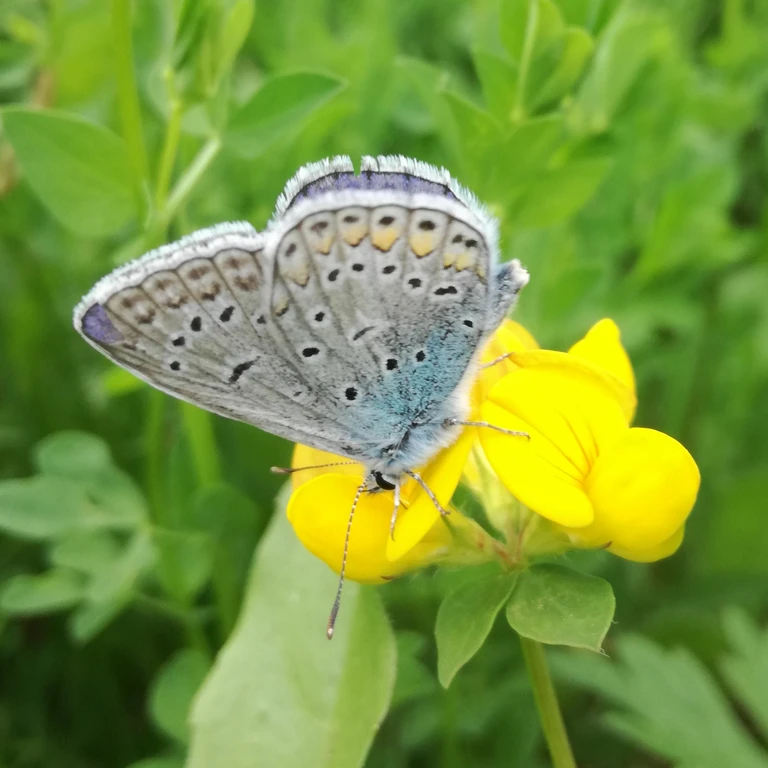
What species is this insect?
Polyommatus icarus
